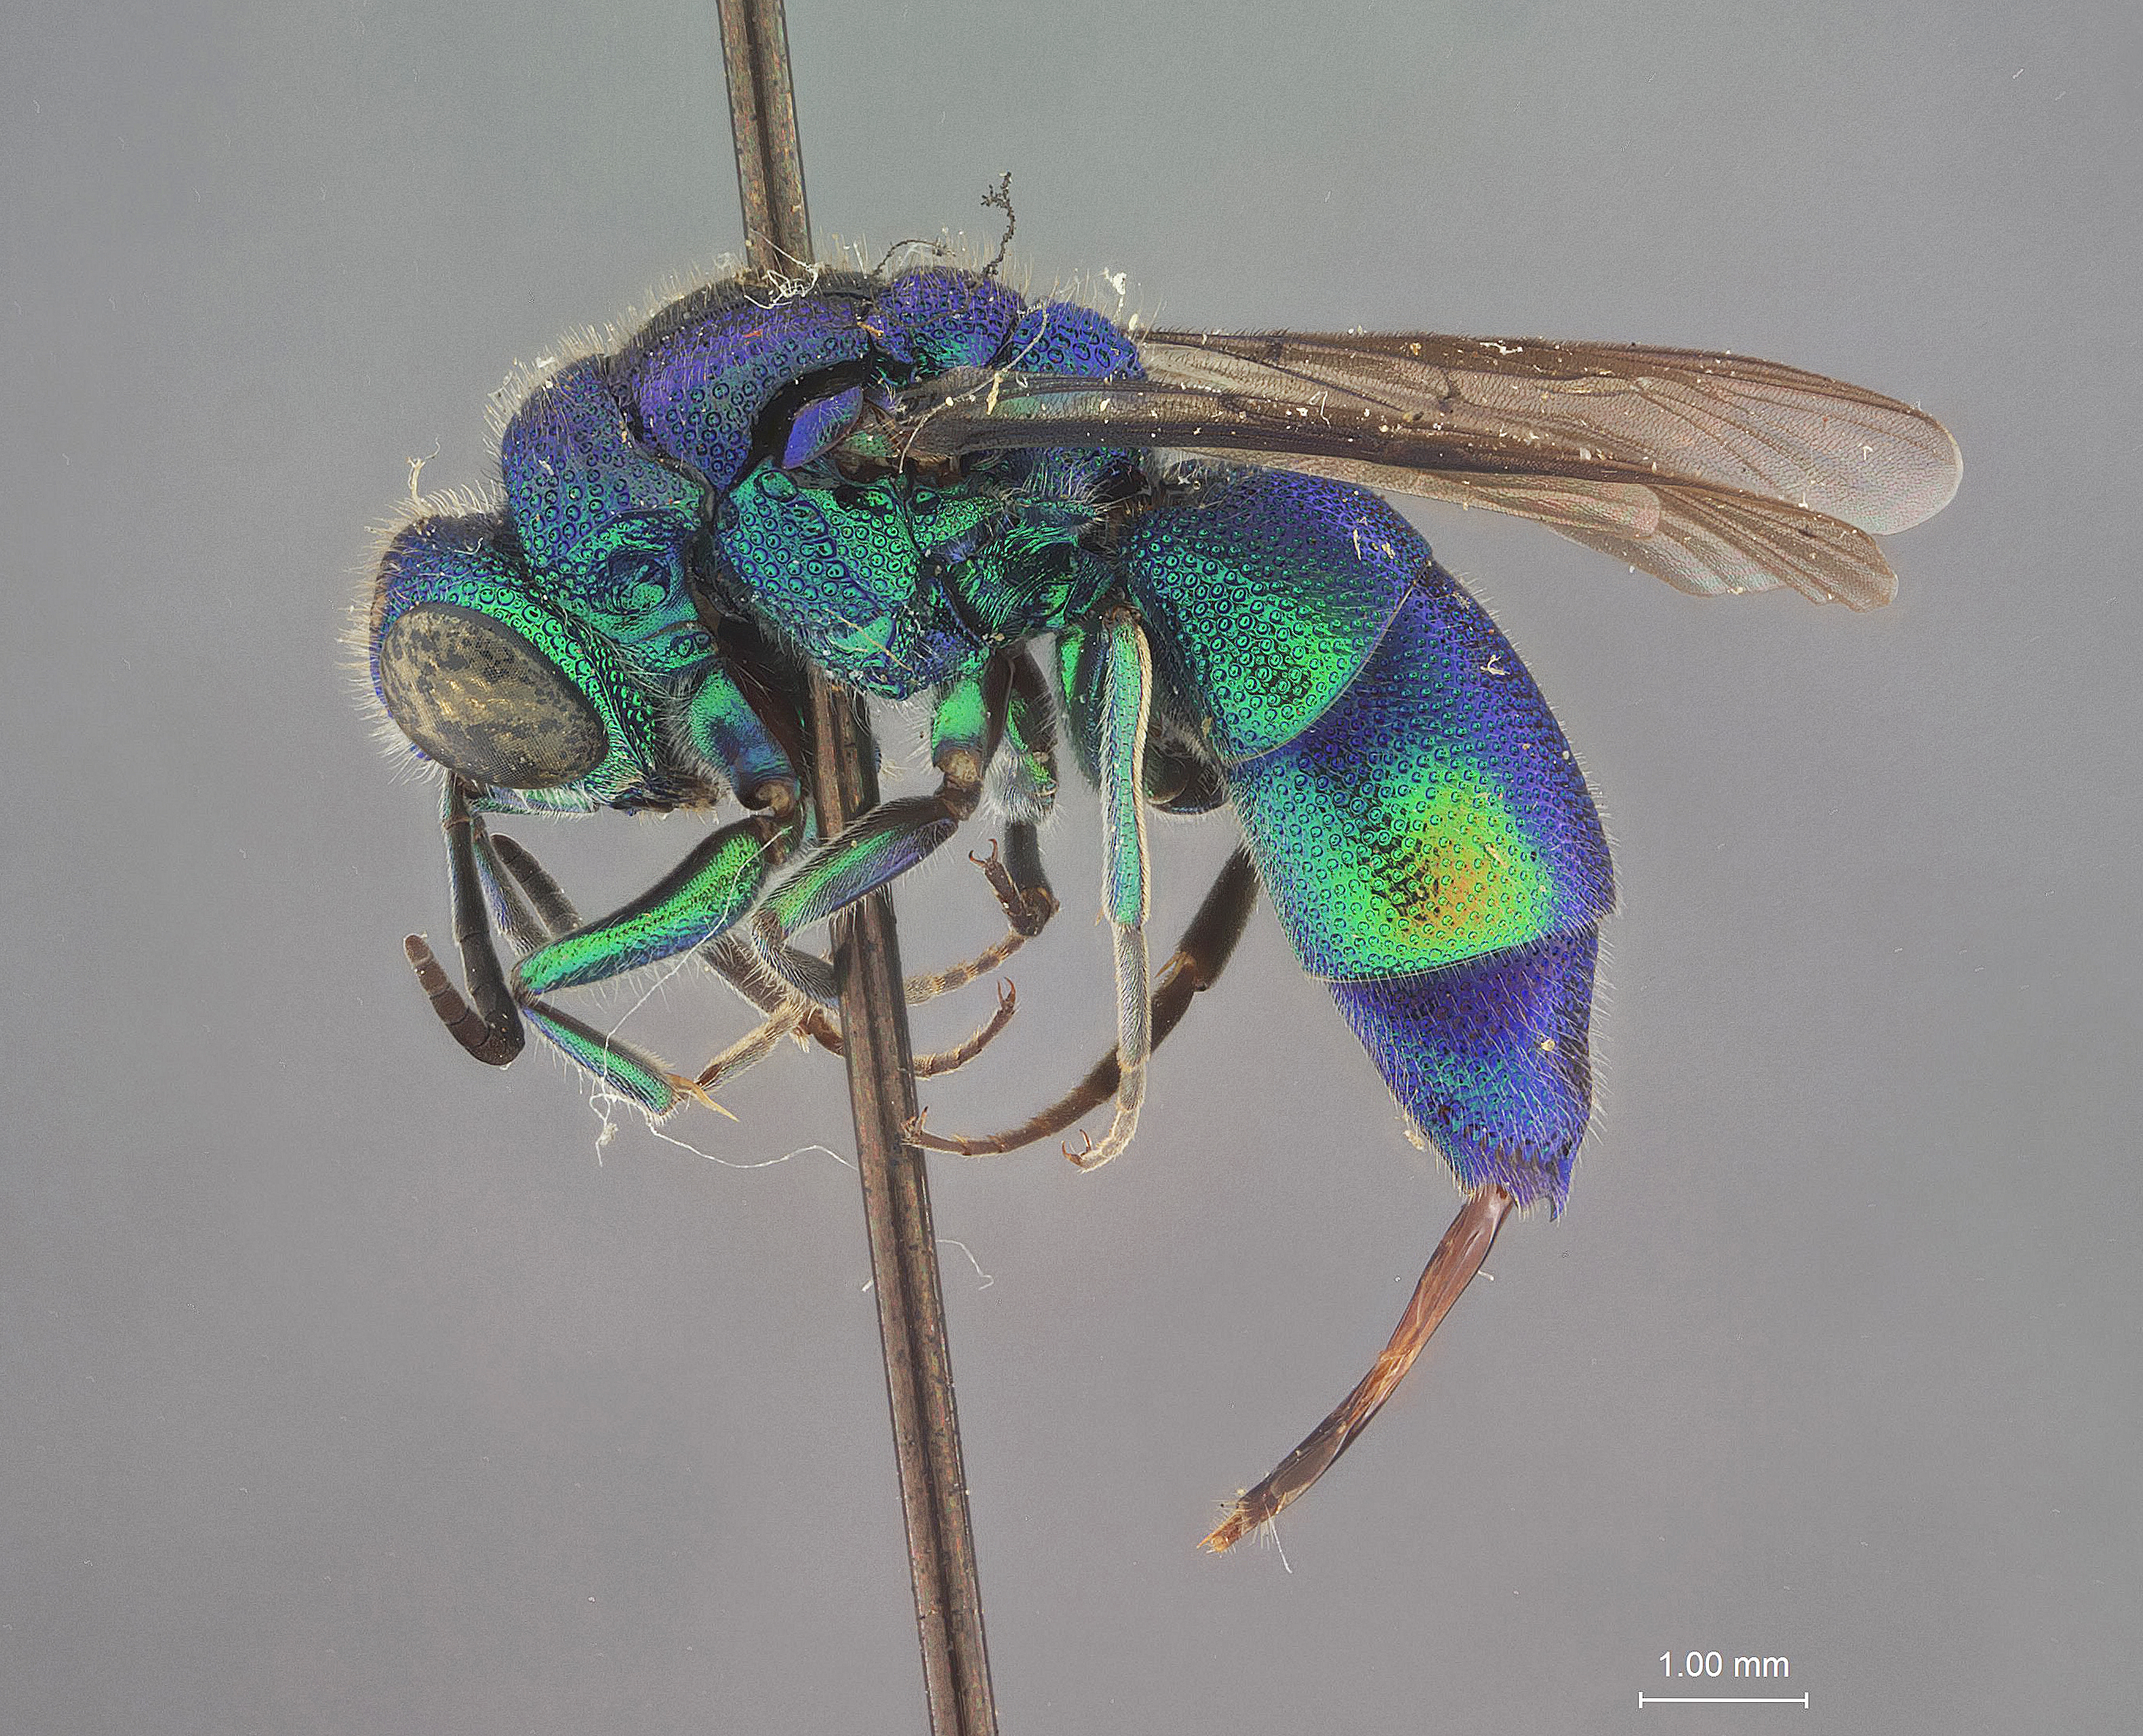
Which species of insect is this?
Pentachrysis extramiens
